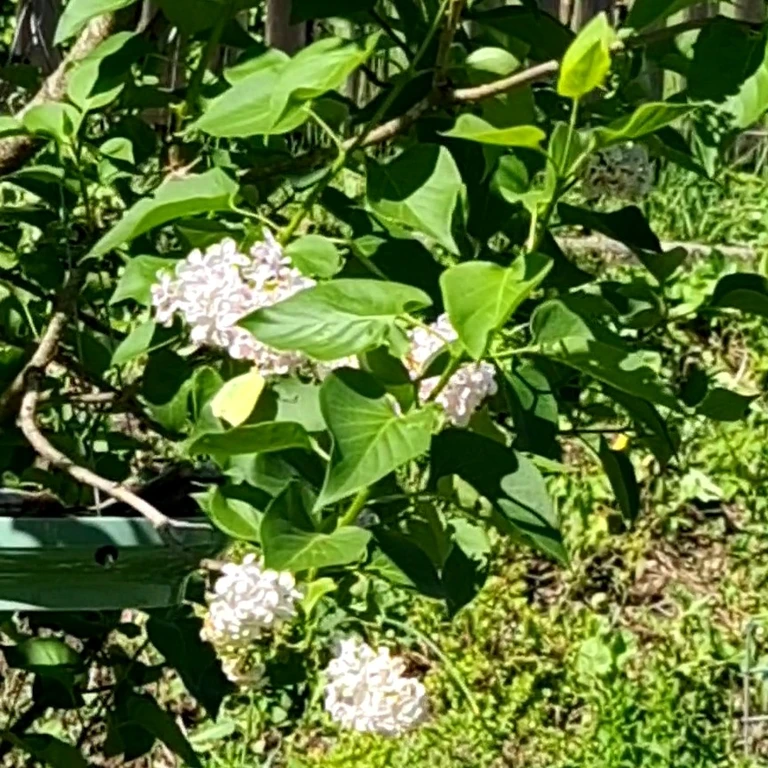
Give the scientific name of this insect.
Gonepteryx rhamni
